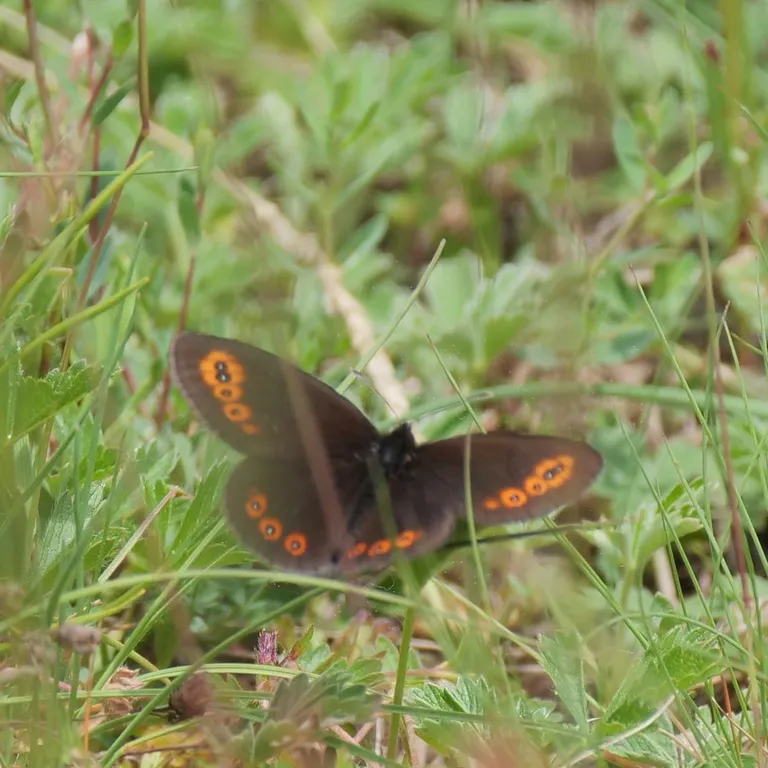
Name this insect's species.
Erebia medusa
